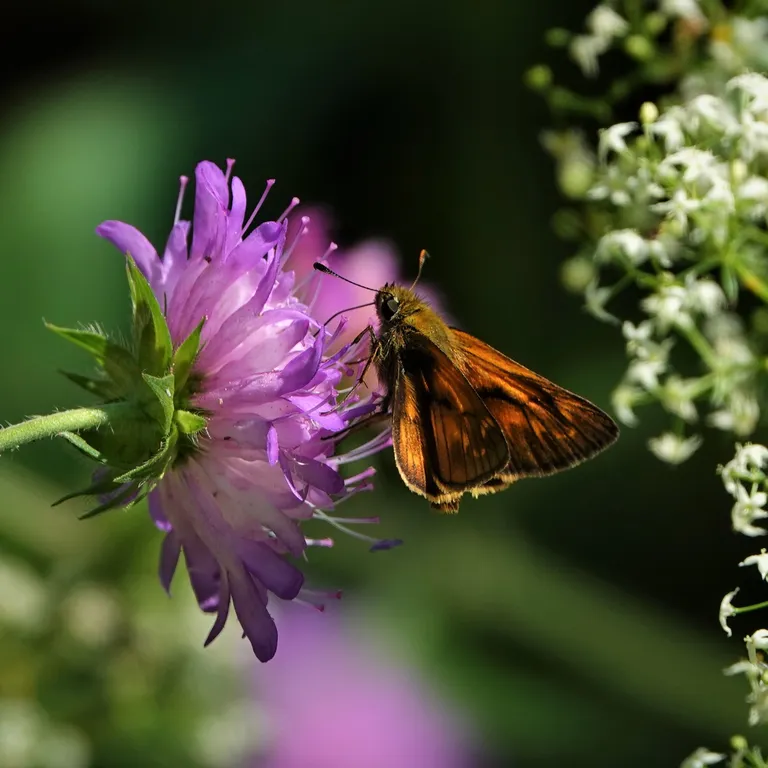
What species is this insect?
Ochlodes sylvanus (also Ochlodes venata)
